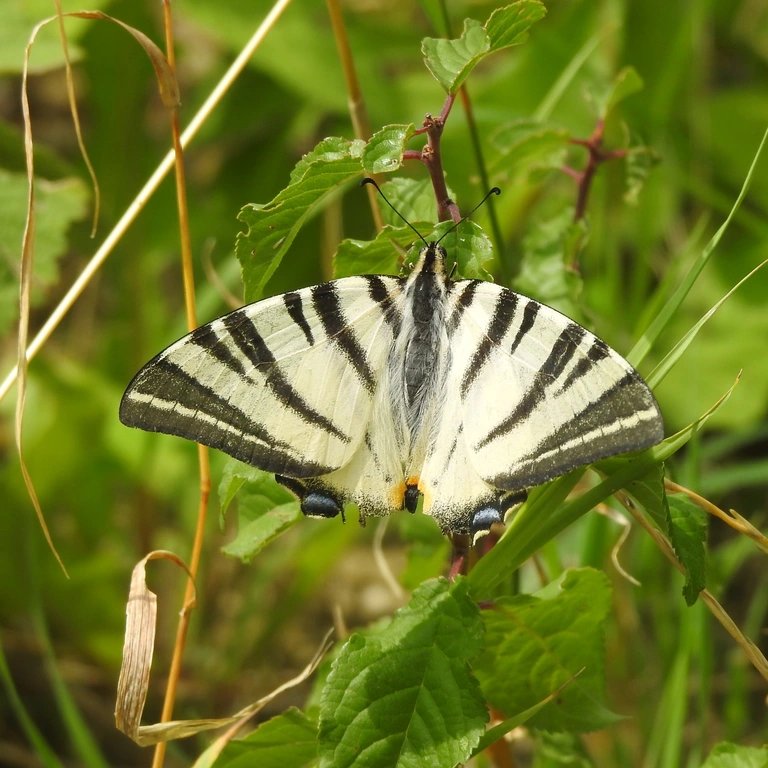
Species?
Iphiclides podalirius
